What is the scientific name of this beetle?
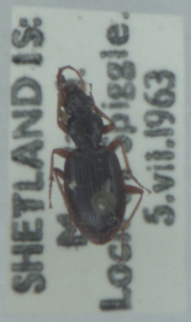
Paranchus albipes
